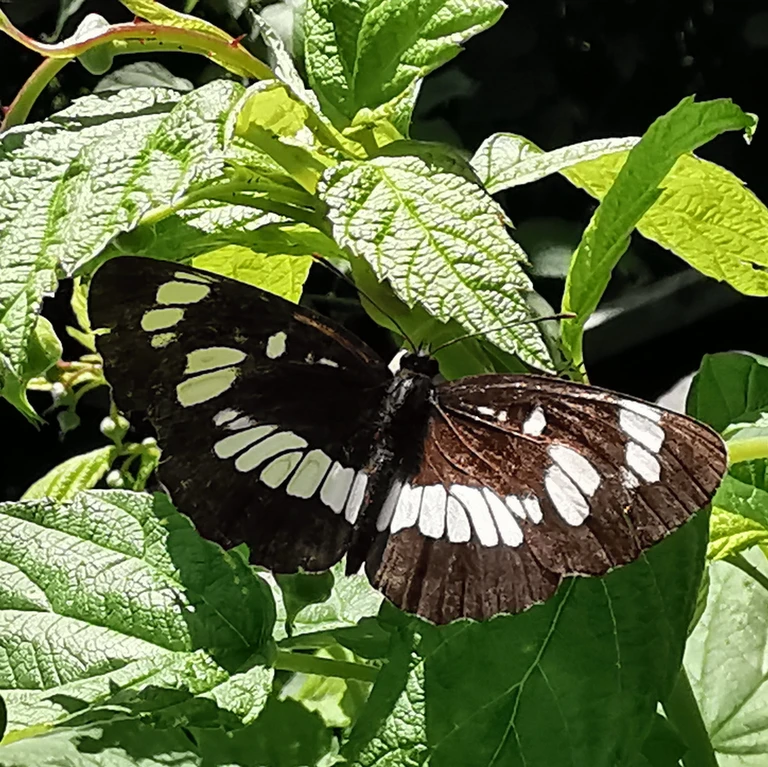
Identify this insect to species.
Neptis rivularis
